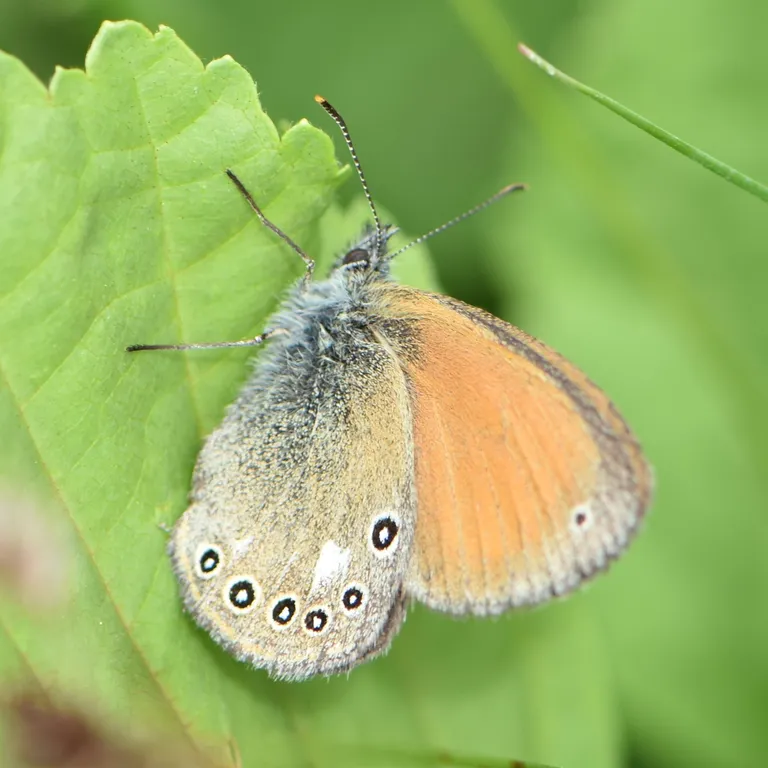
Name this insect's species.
Coenonympha glycerion (also Coenonympha iphis)
